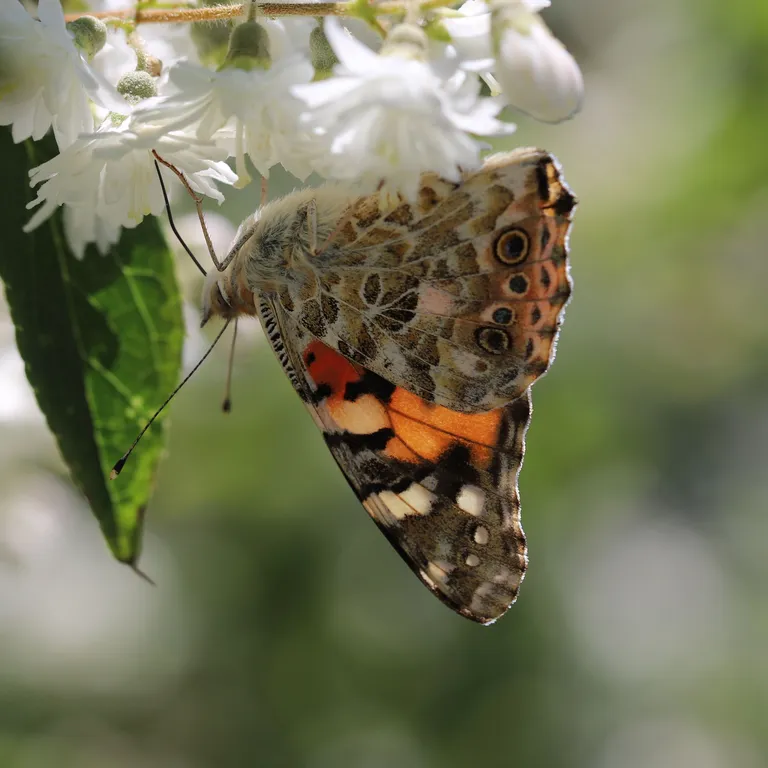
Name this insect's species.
Vanessa cardui
